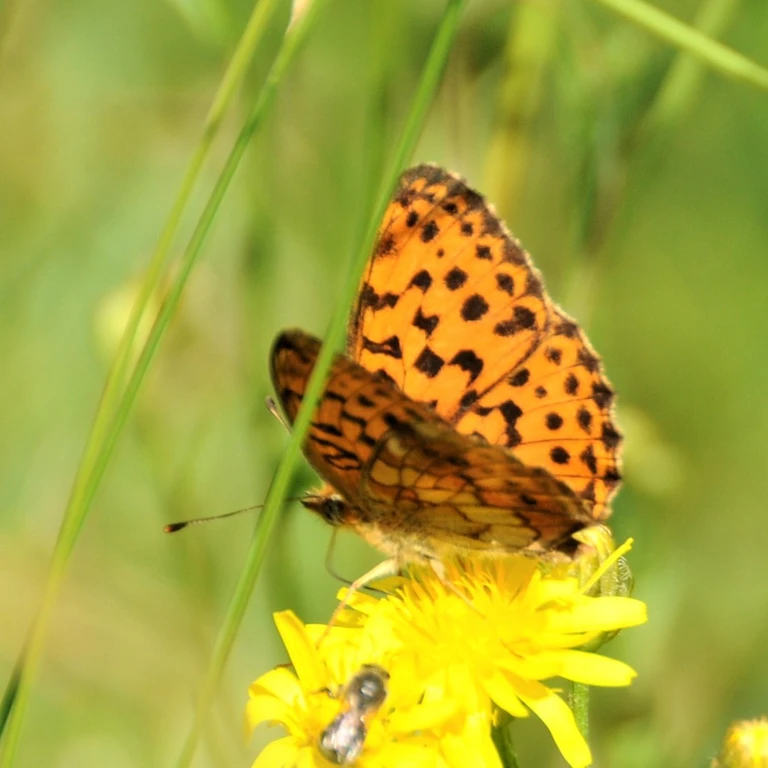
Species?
Brenthis daphne
